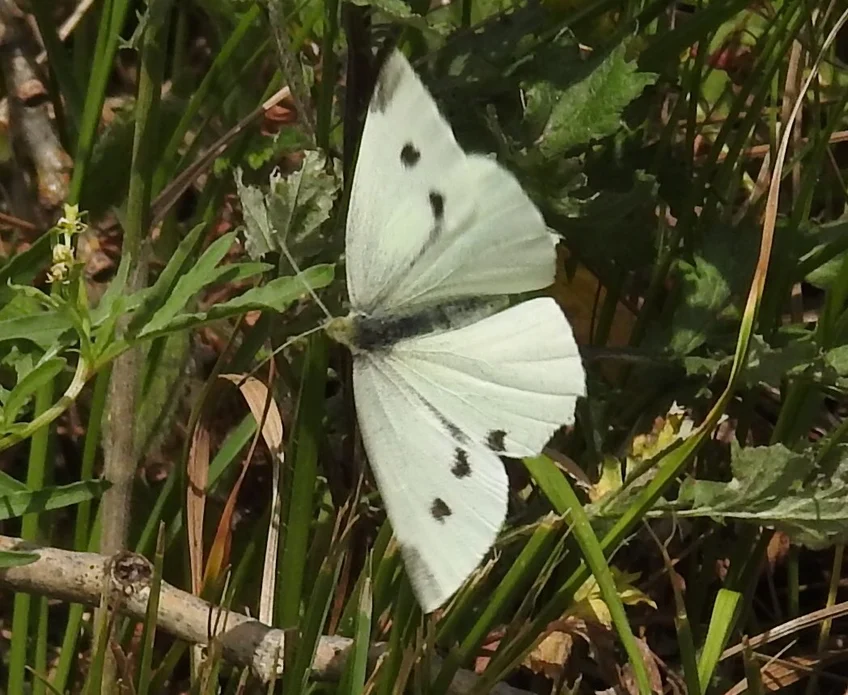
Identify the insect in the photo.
Pieris rapae
